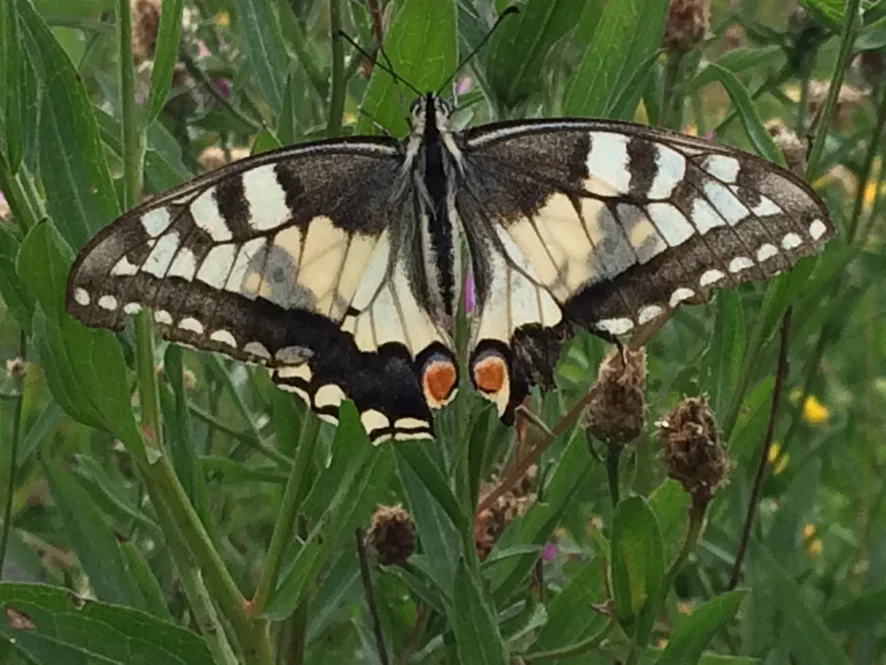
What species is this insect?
Papilio machaon
